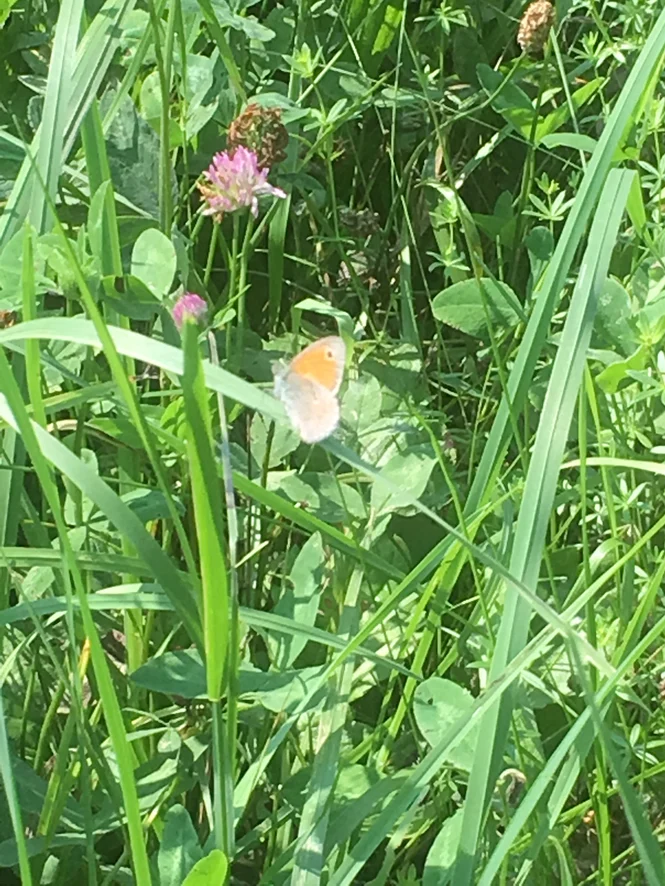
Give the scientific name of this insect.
Coenonympha pamphilus
